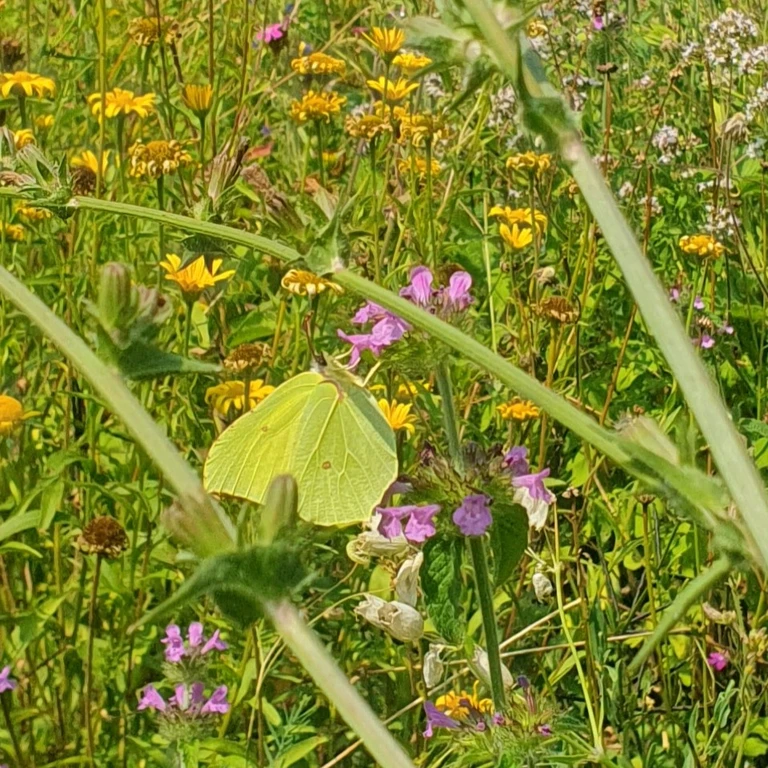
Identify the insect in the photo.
Gonepteryx rhamni
